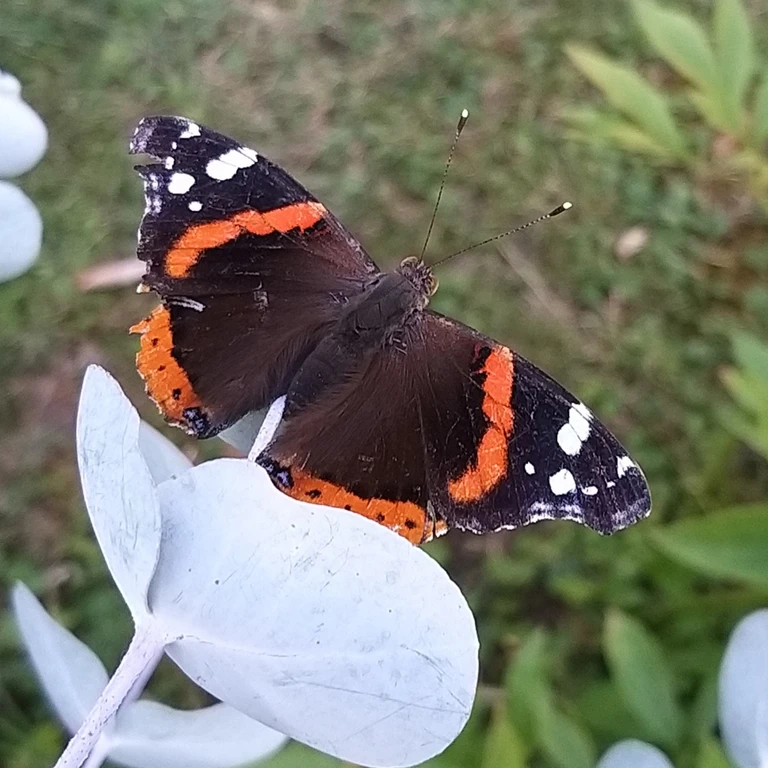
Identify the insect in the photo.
Vanessa atalanta
